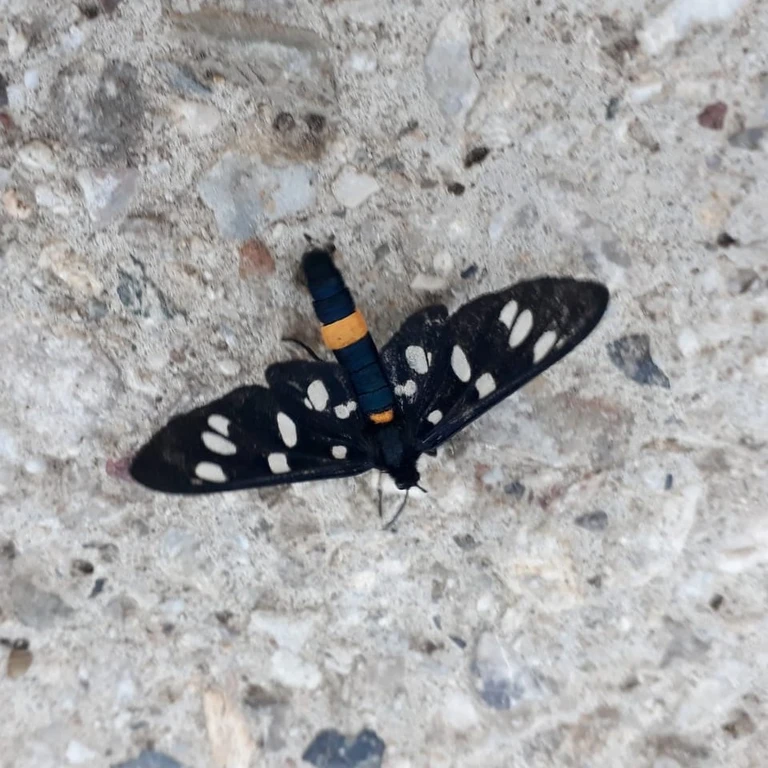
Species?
Amata phegea
